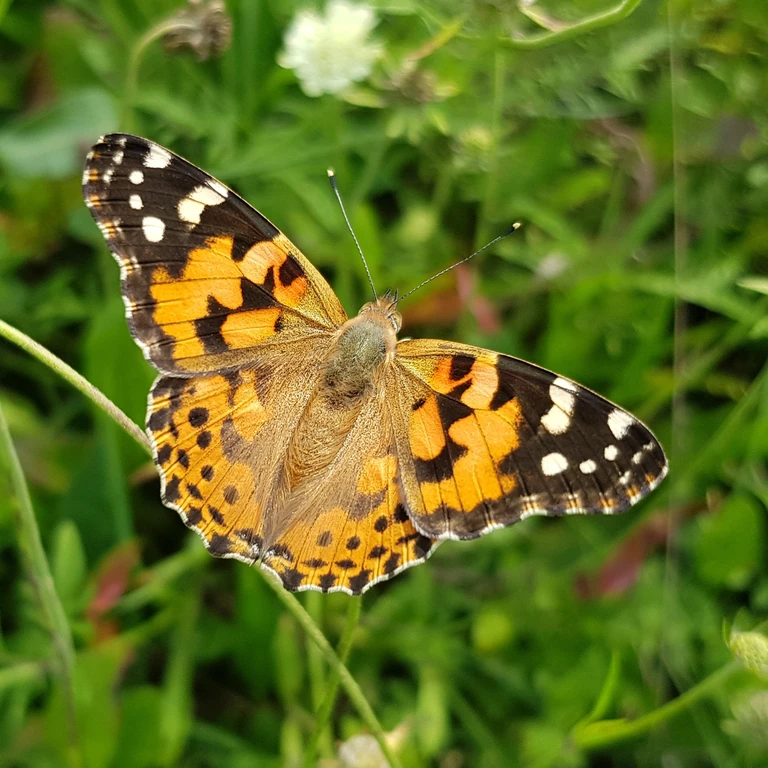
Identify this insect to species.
Vanessa cardui
